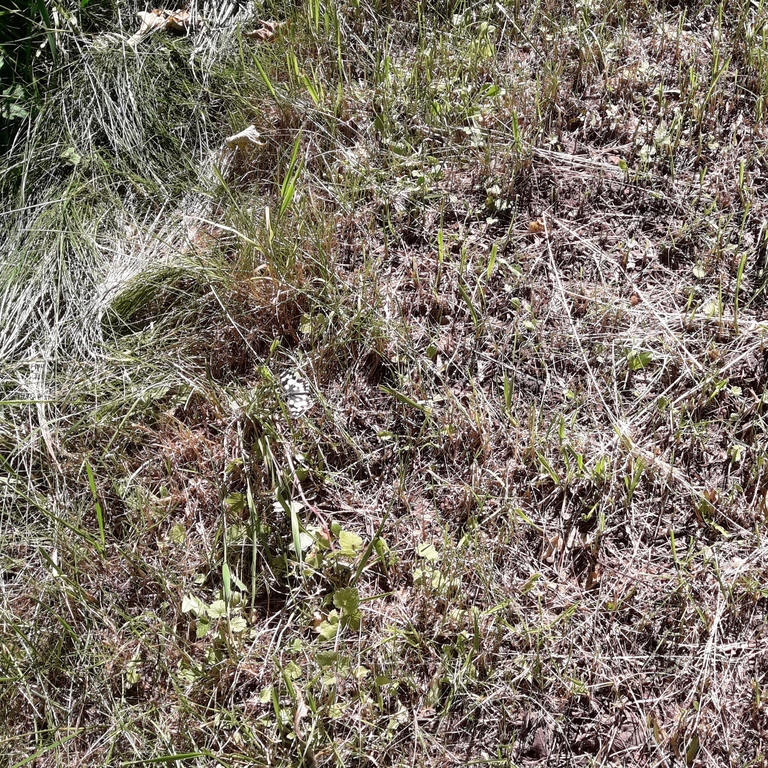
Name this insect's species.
Melanargia galathea
